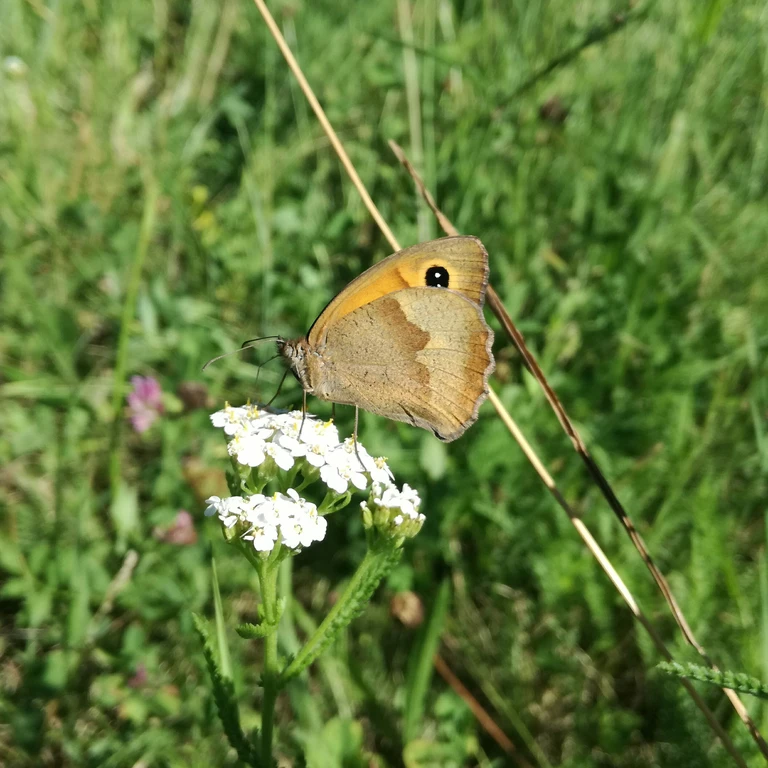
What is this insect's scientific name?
Maniola jurtina
